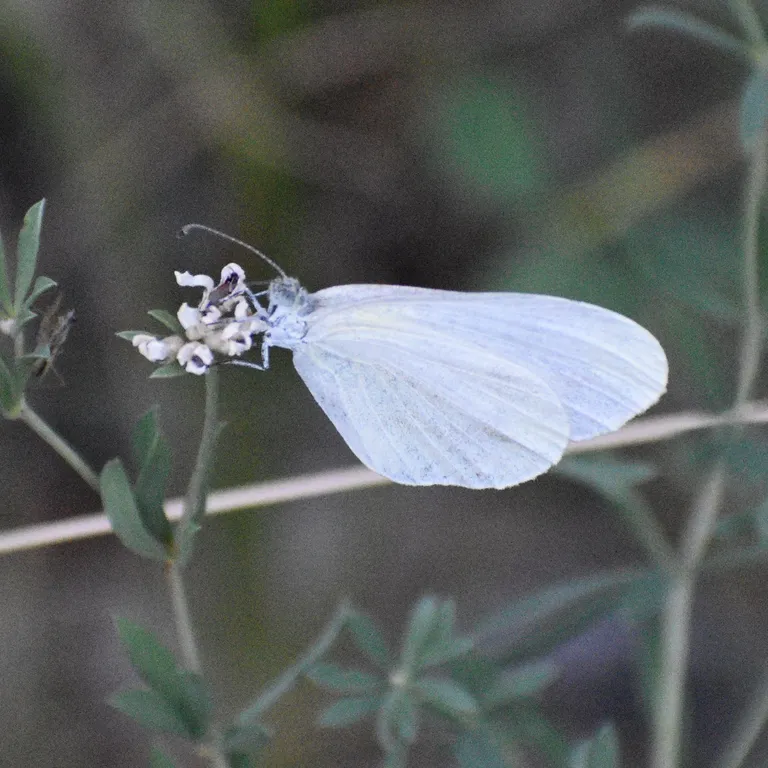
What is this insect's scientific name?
Leptidea sinapis/juvernica
